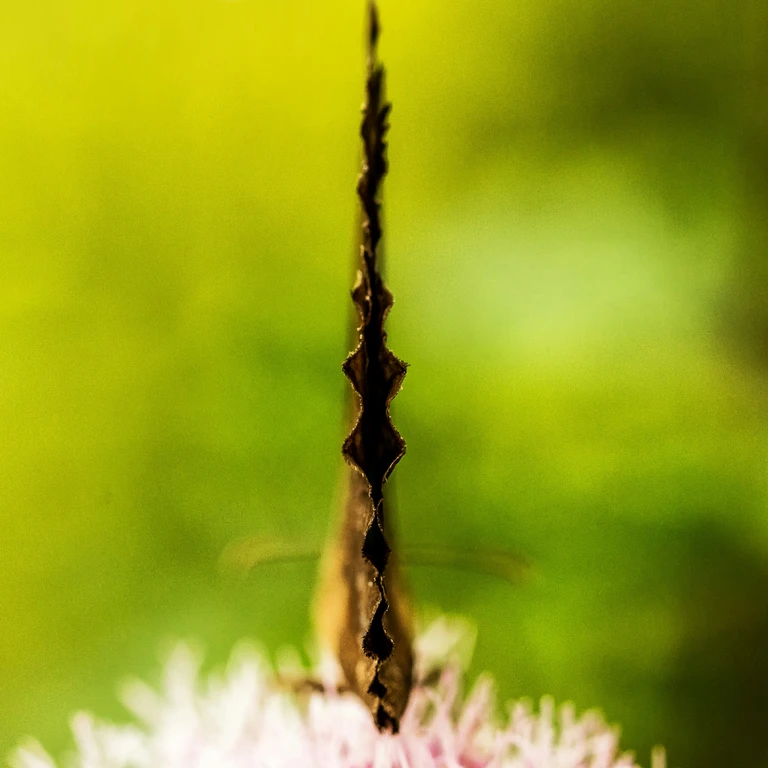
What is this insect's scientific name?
Minois dryas
